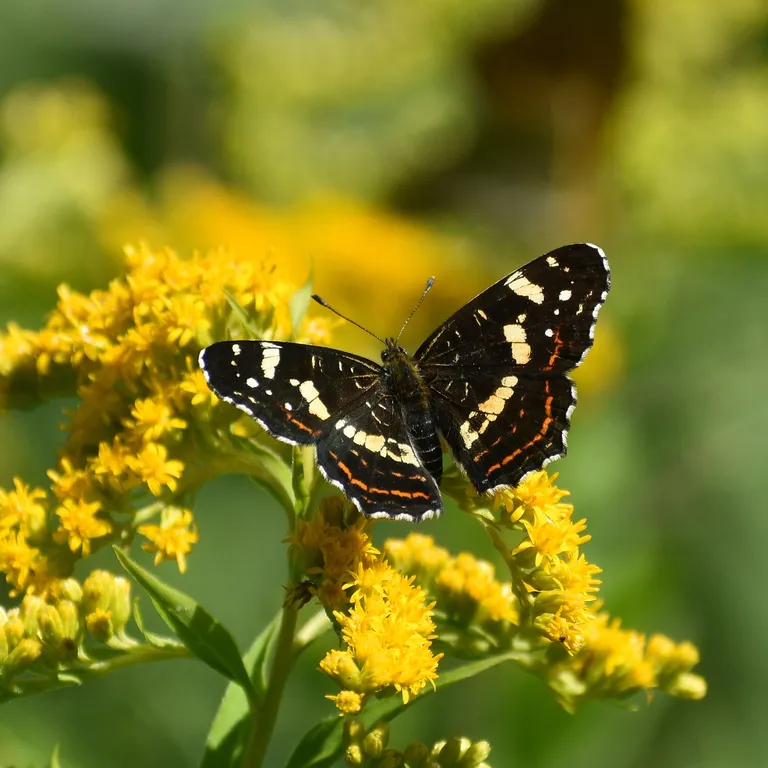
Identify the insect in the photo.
Araschnia levana
